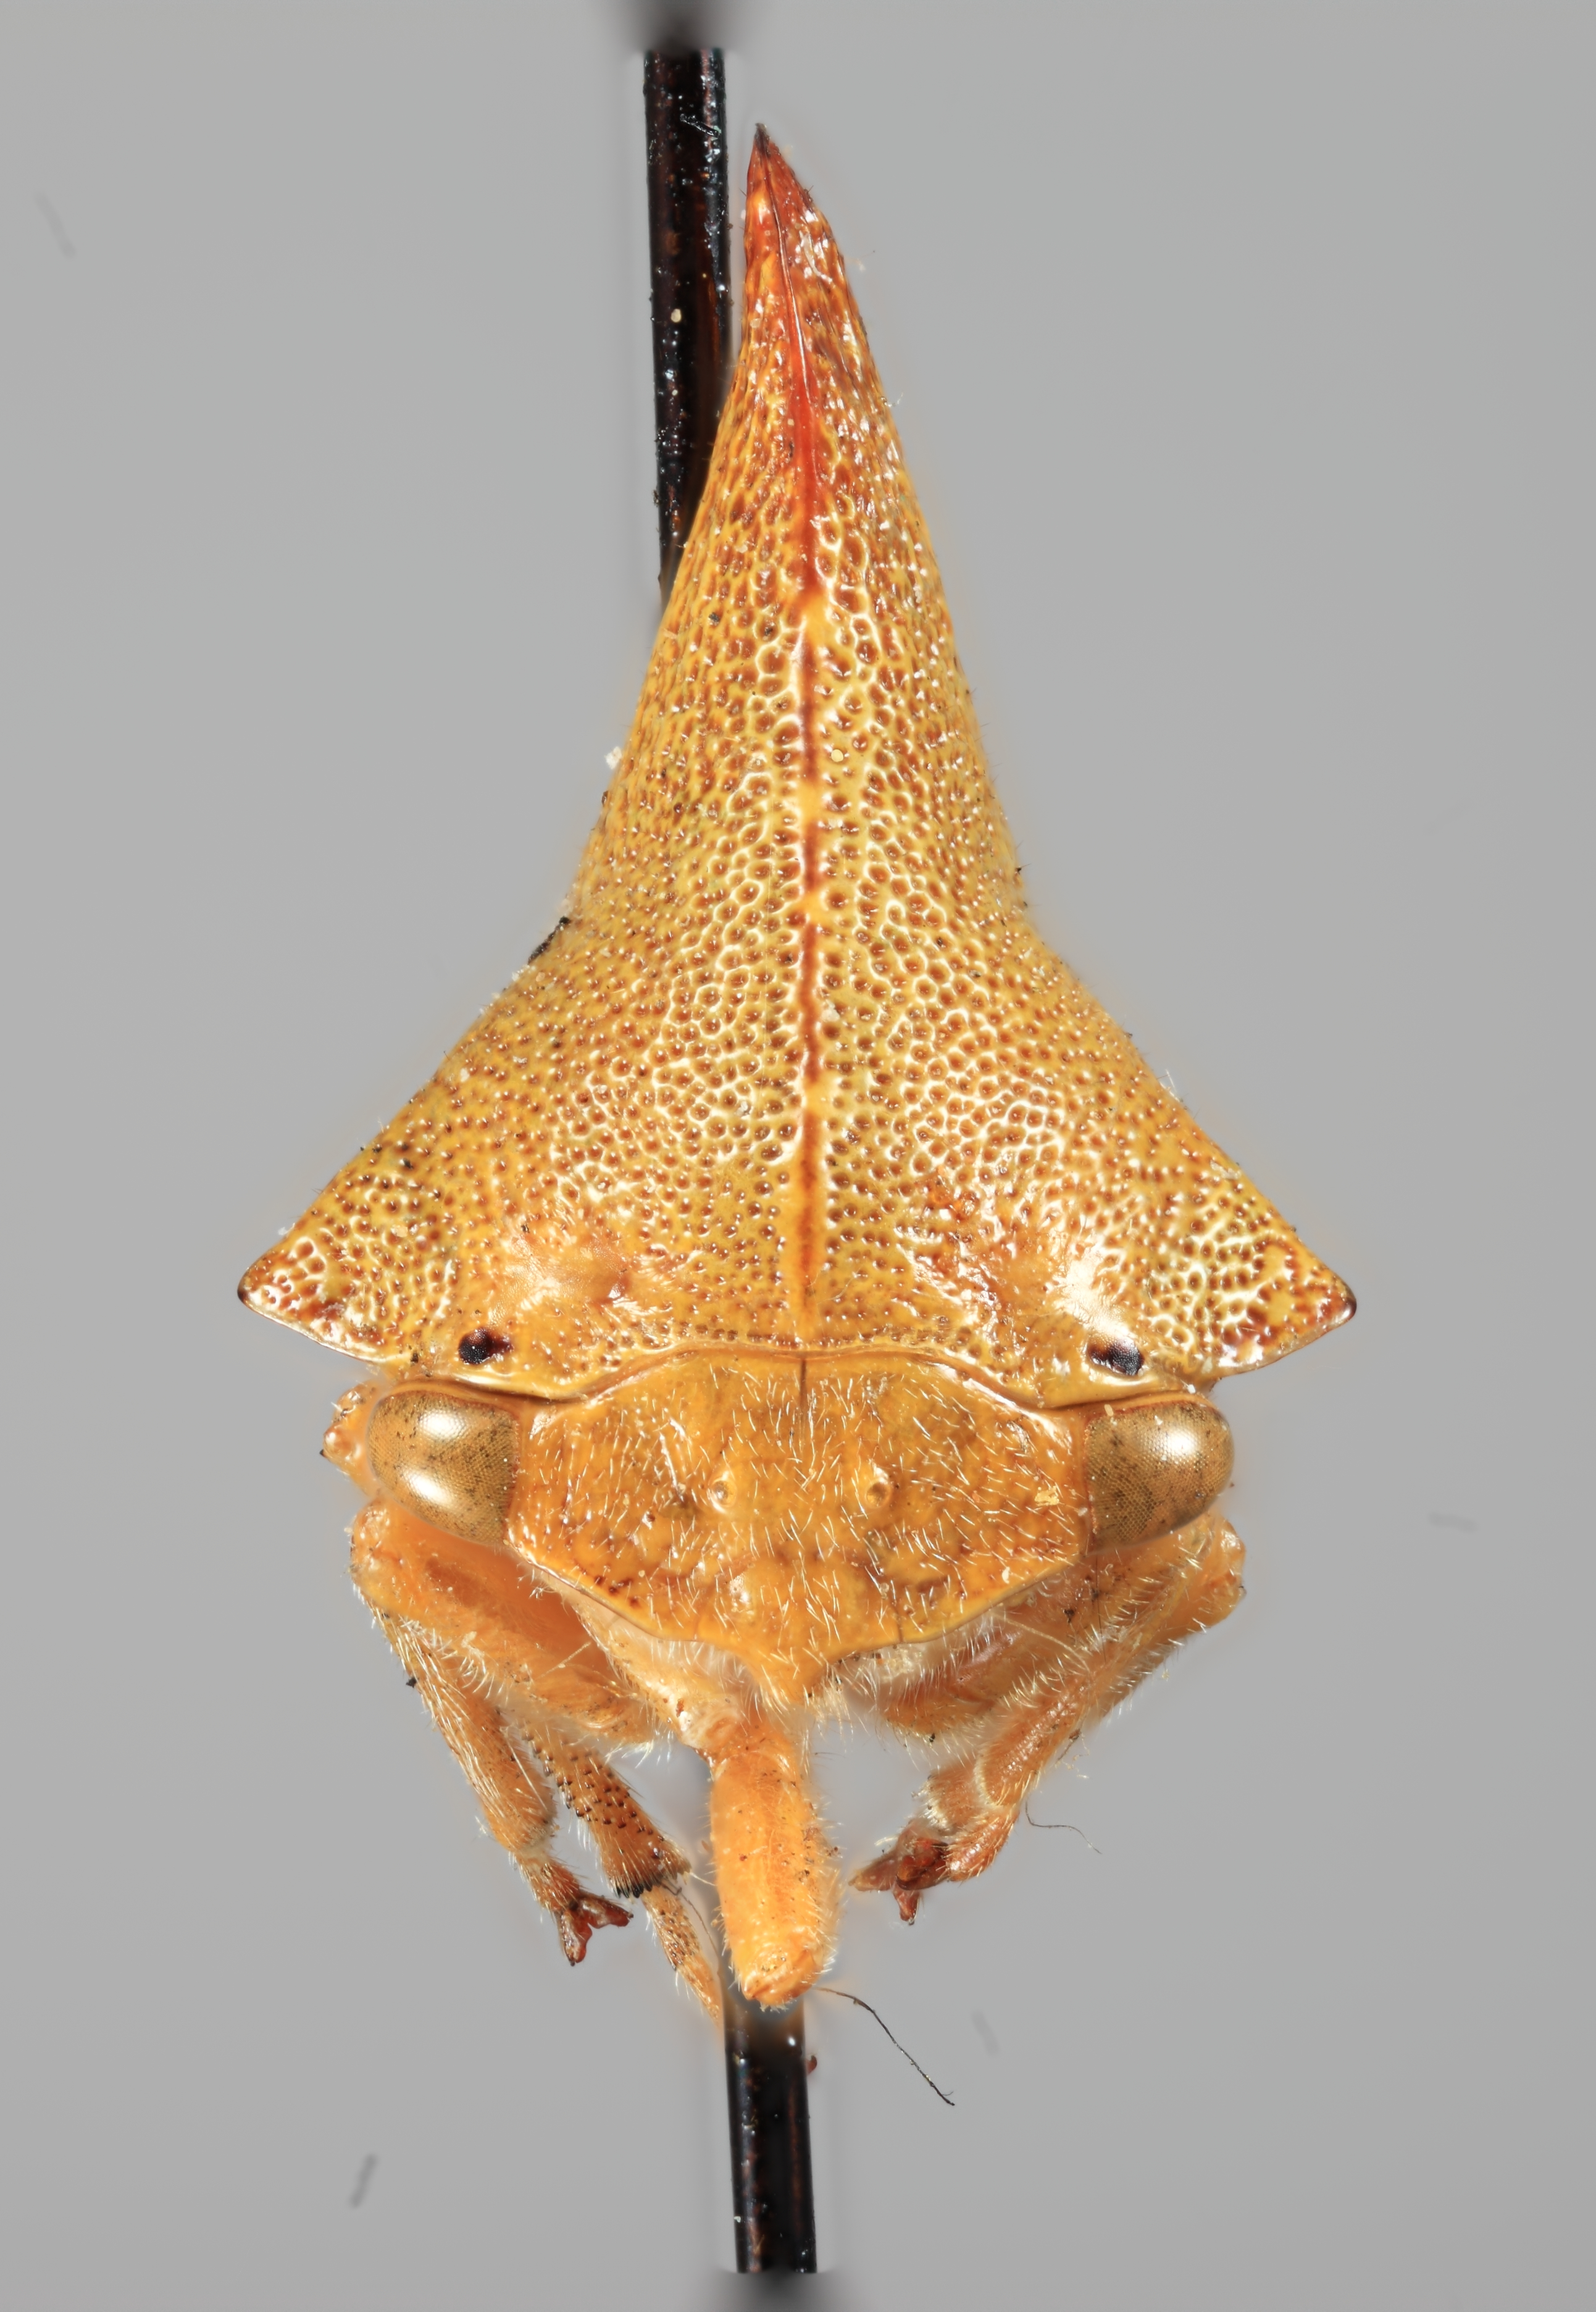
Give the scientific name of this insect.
Telonaca ramona
